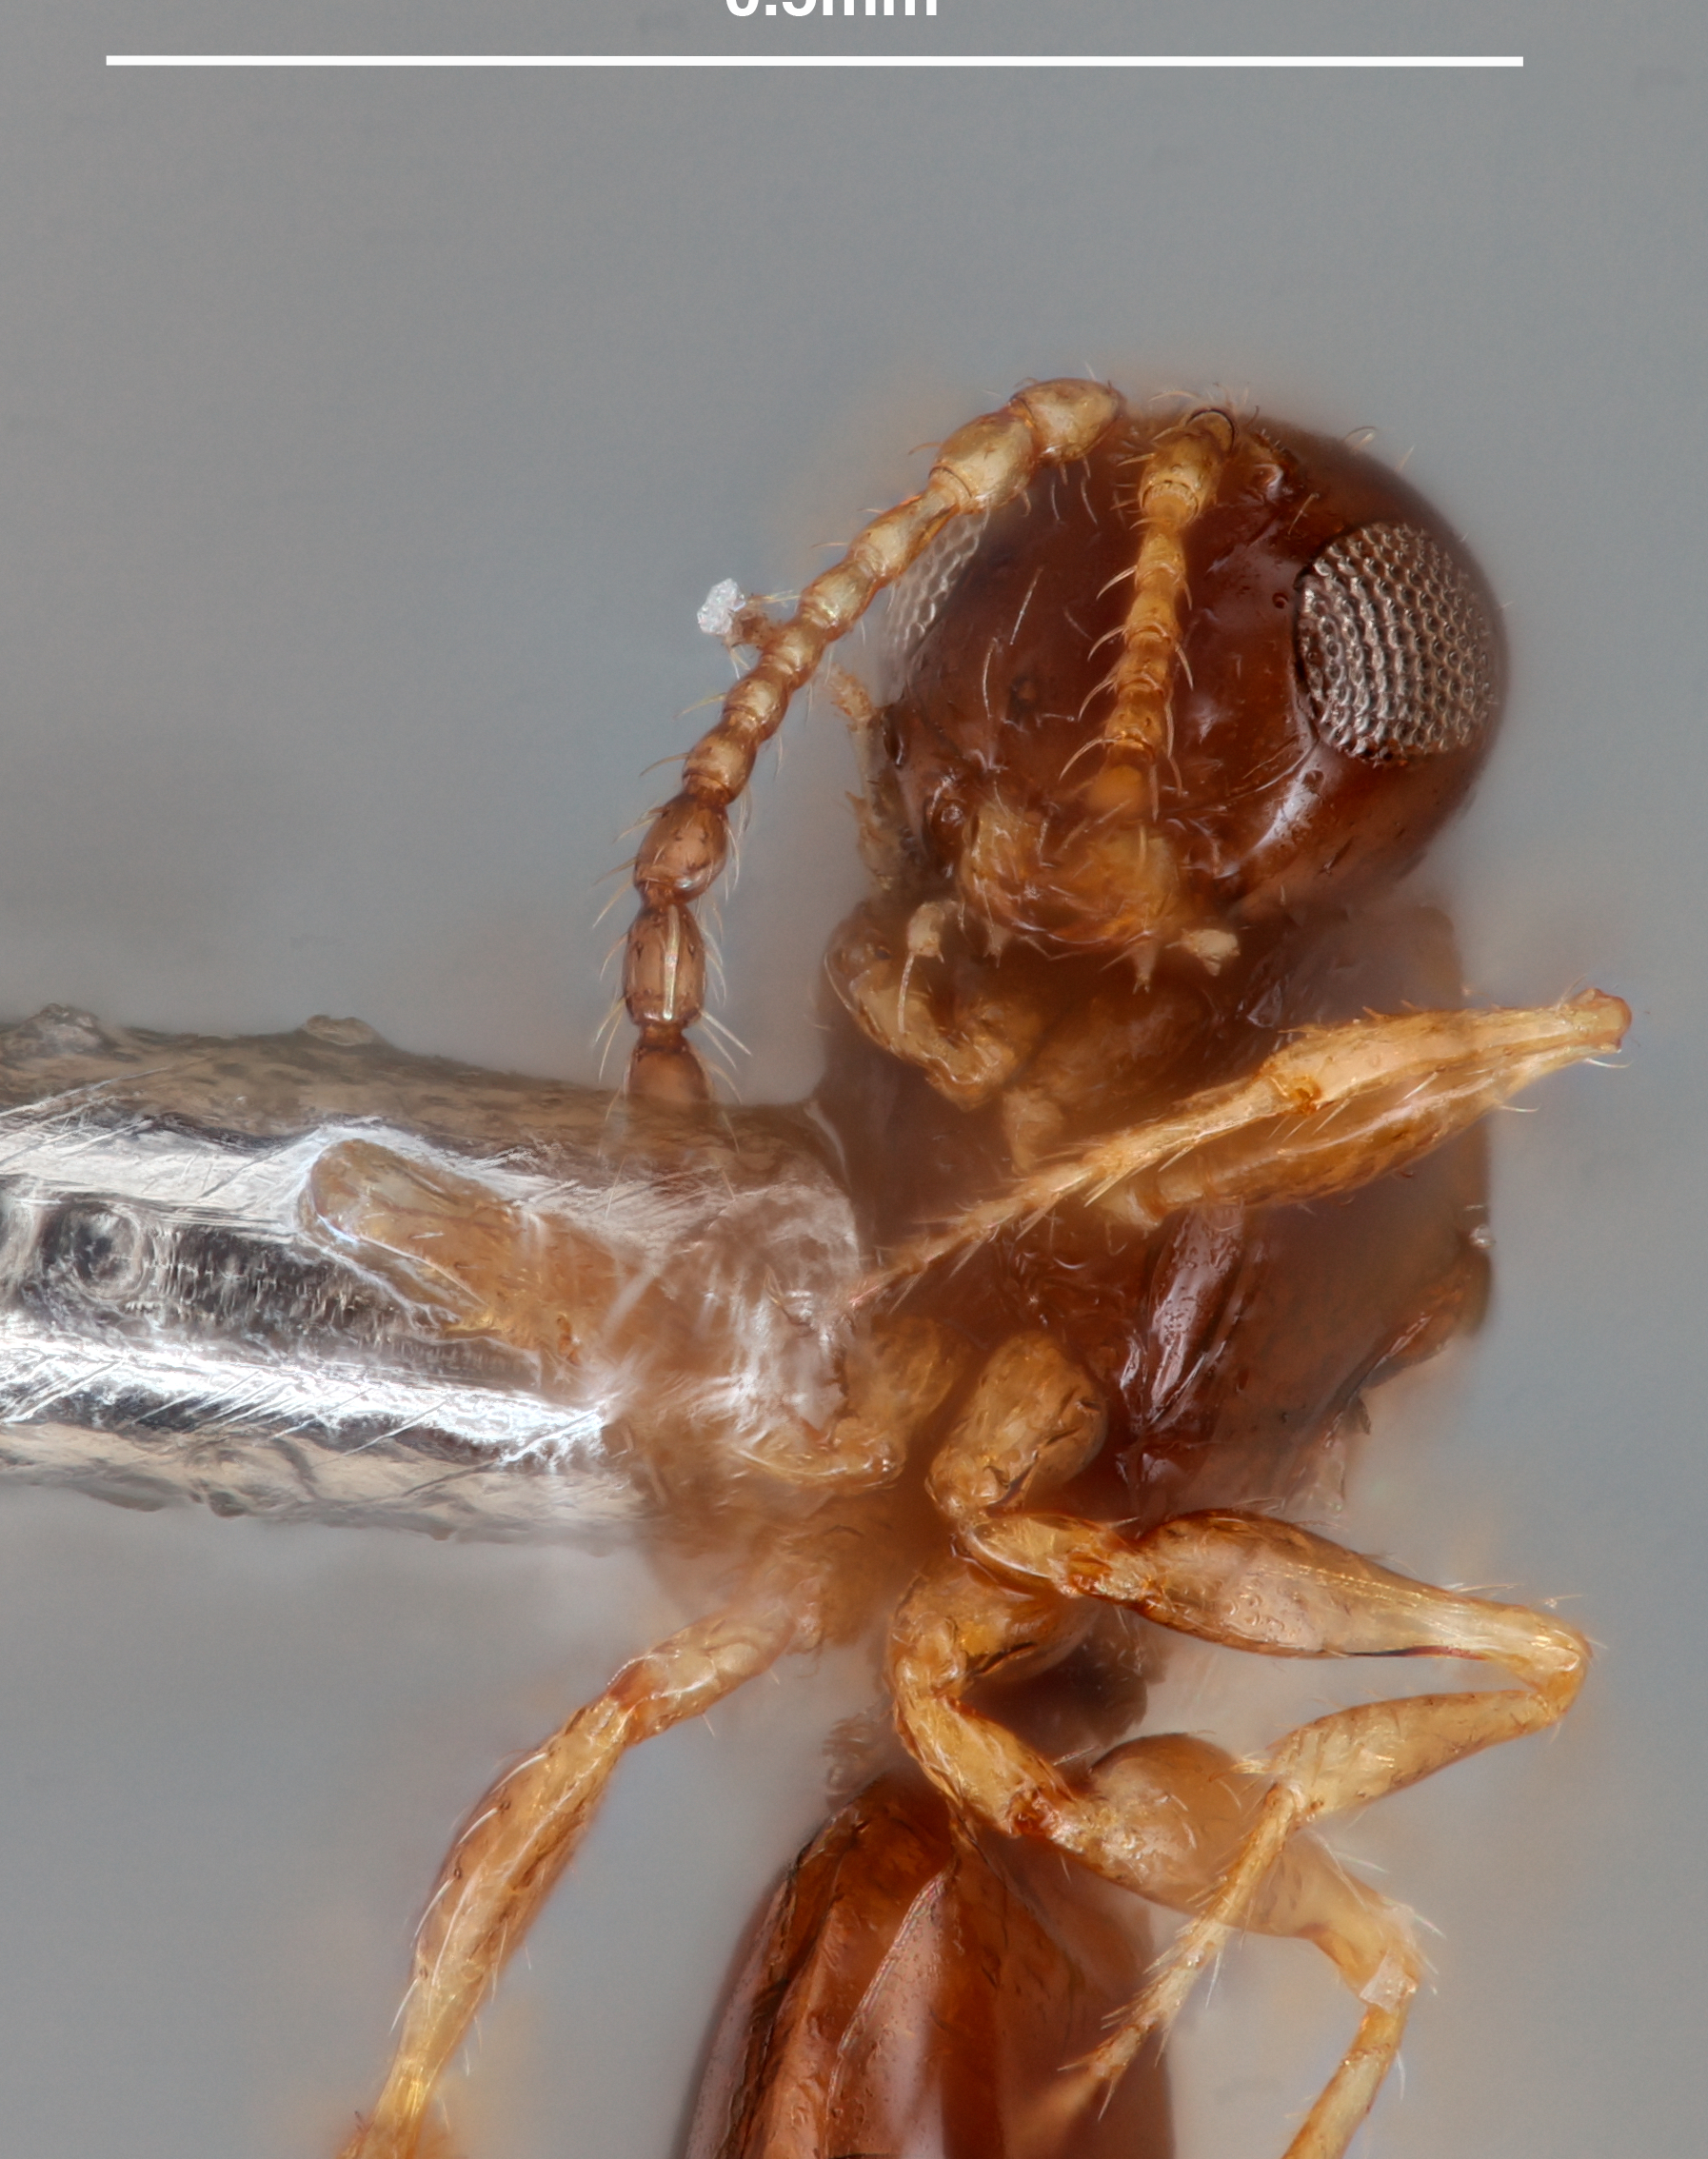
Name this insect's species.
Garudella afrotropica
